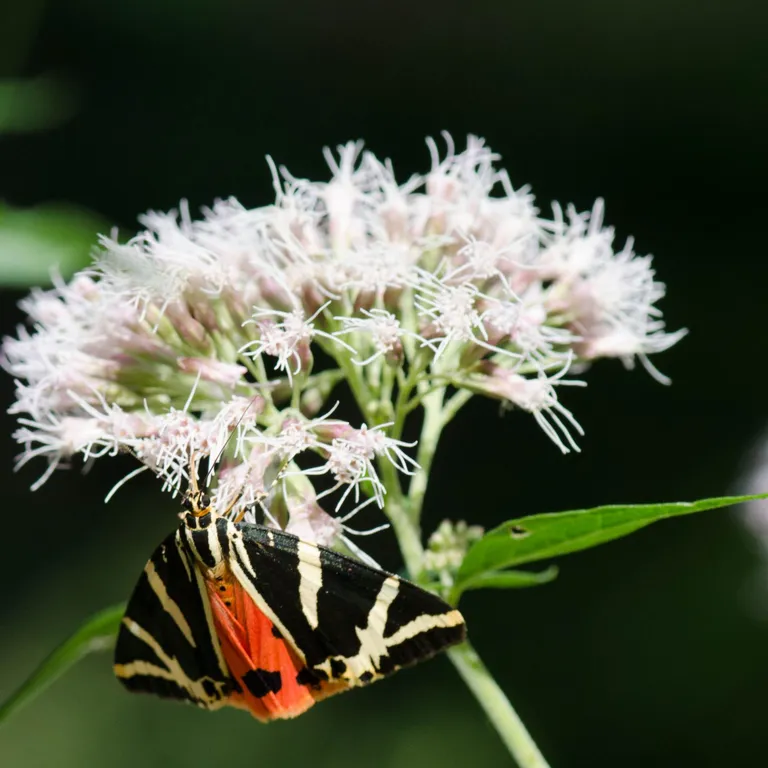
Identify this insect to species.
Euplagia quadripunctaria
